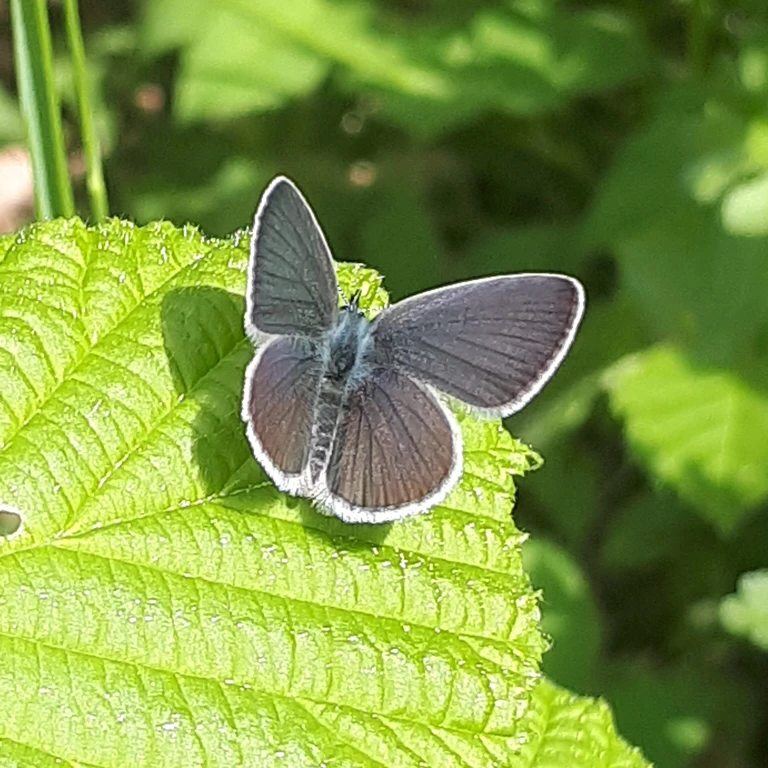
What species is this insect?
Cupido minimus
